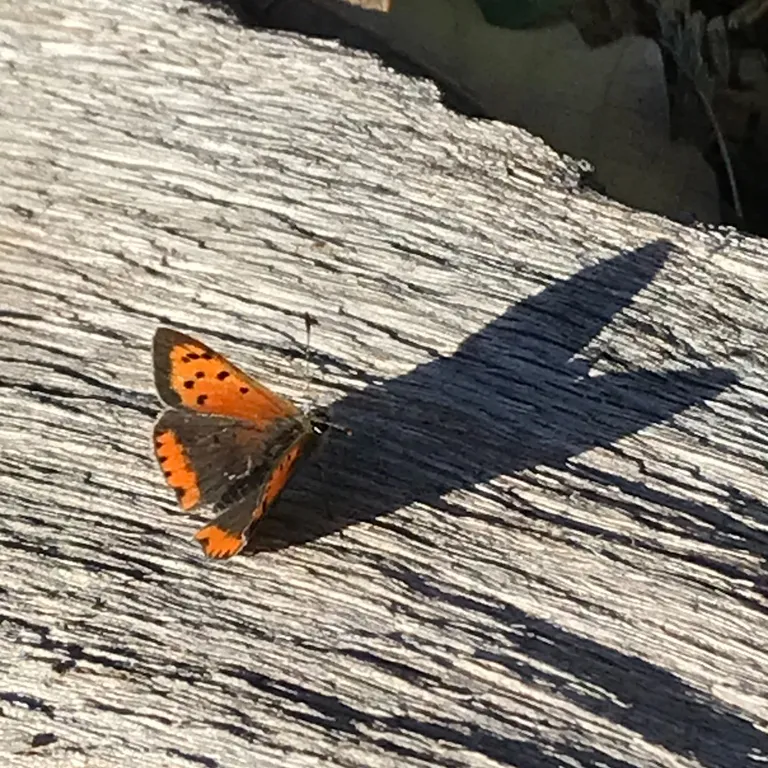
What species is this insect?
Lycaena phlaeas
